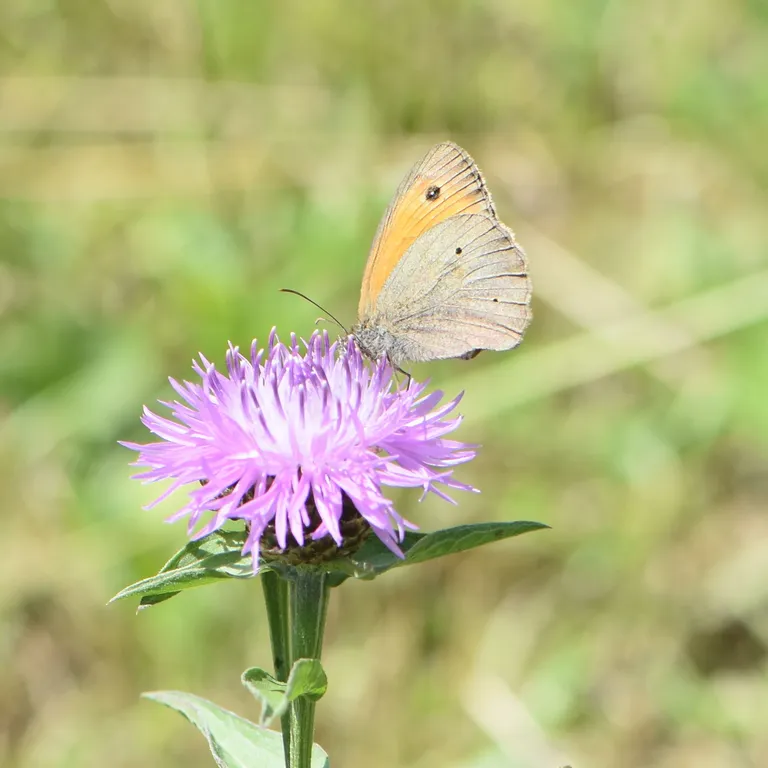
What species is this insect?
Maniola jurtina
